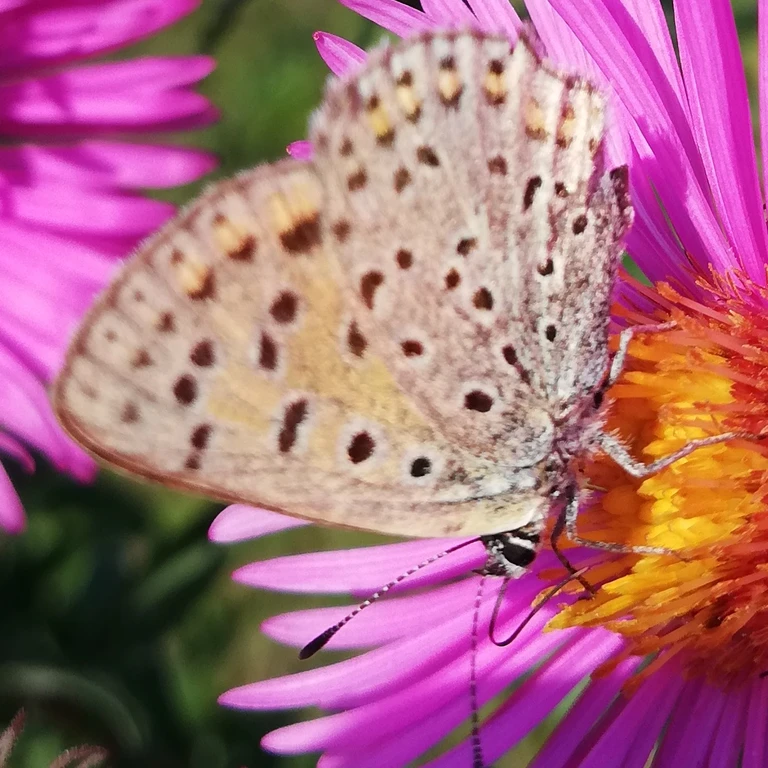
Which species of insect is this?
Lycaena tityrus (also Loweia tityrus)
